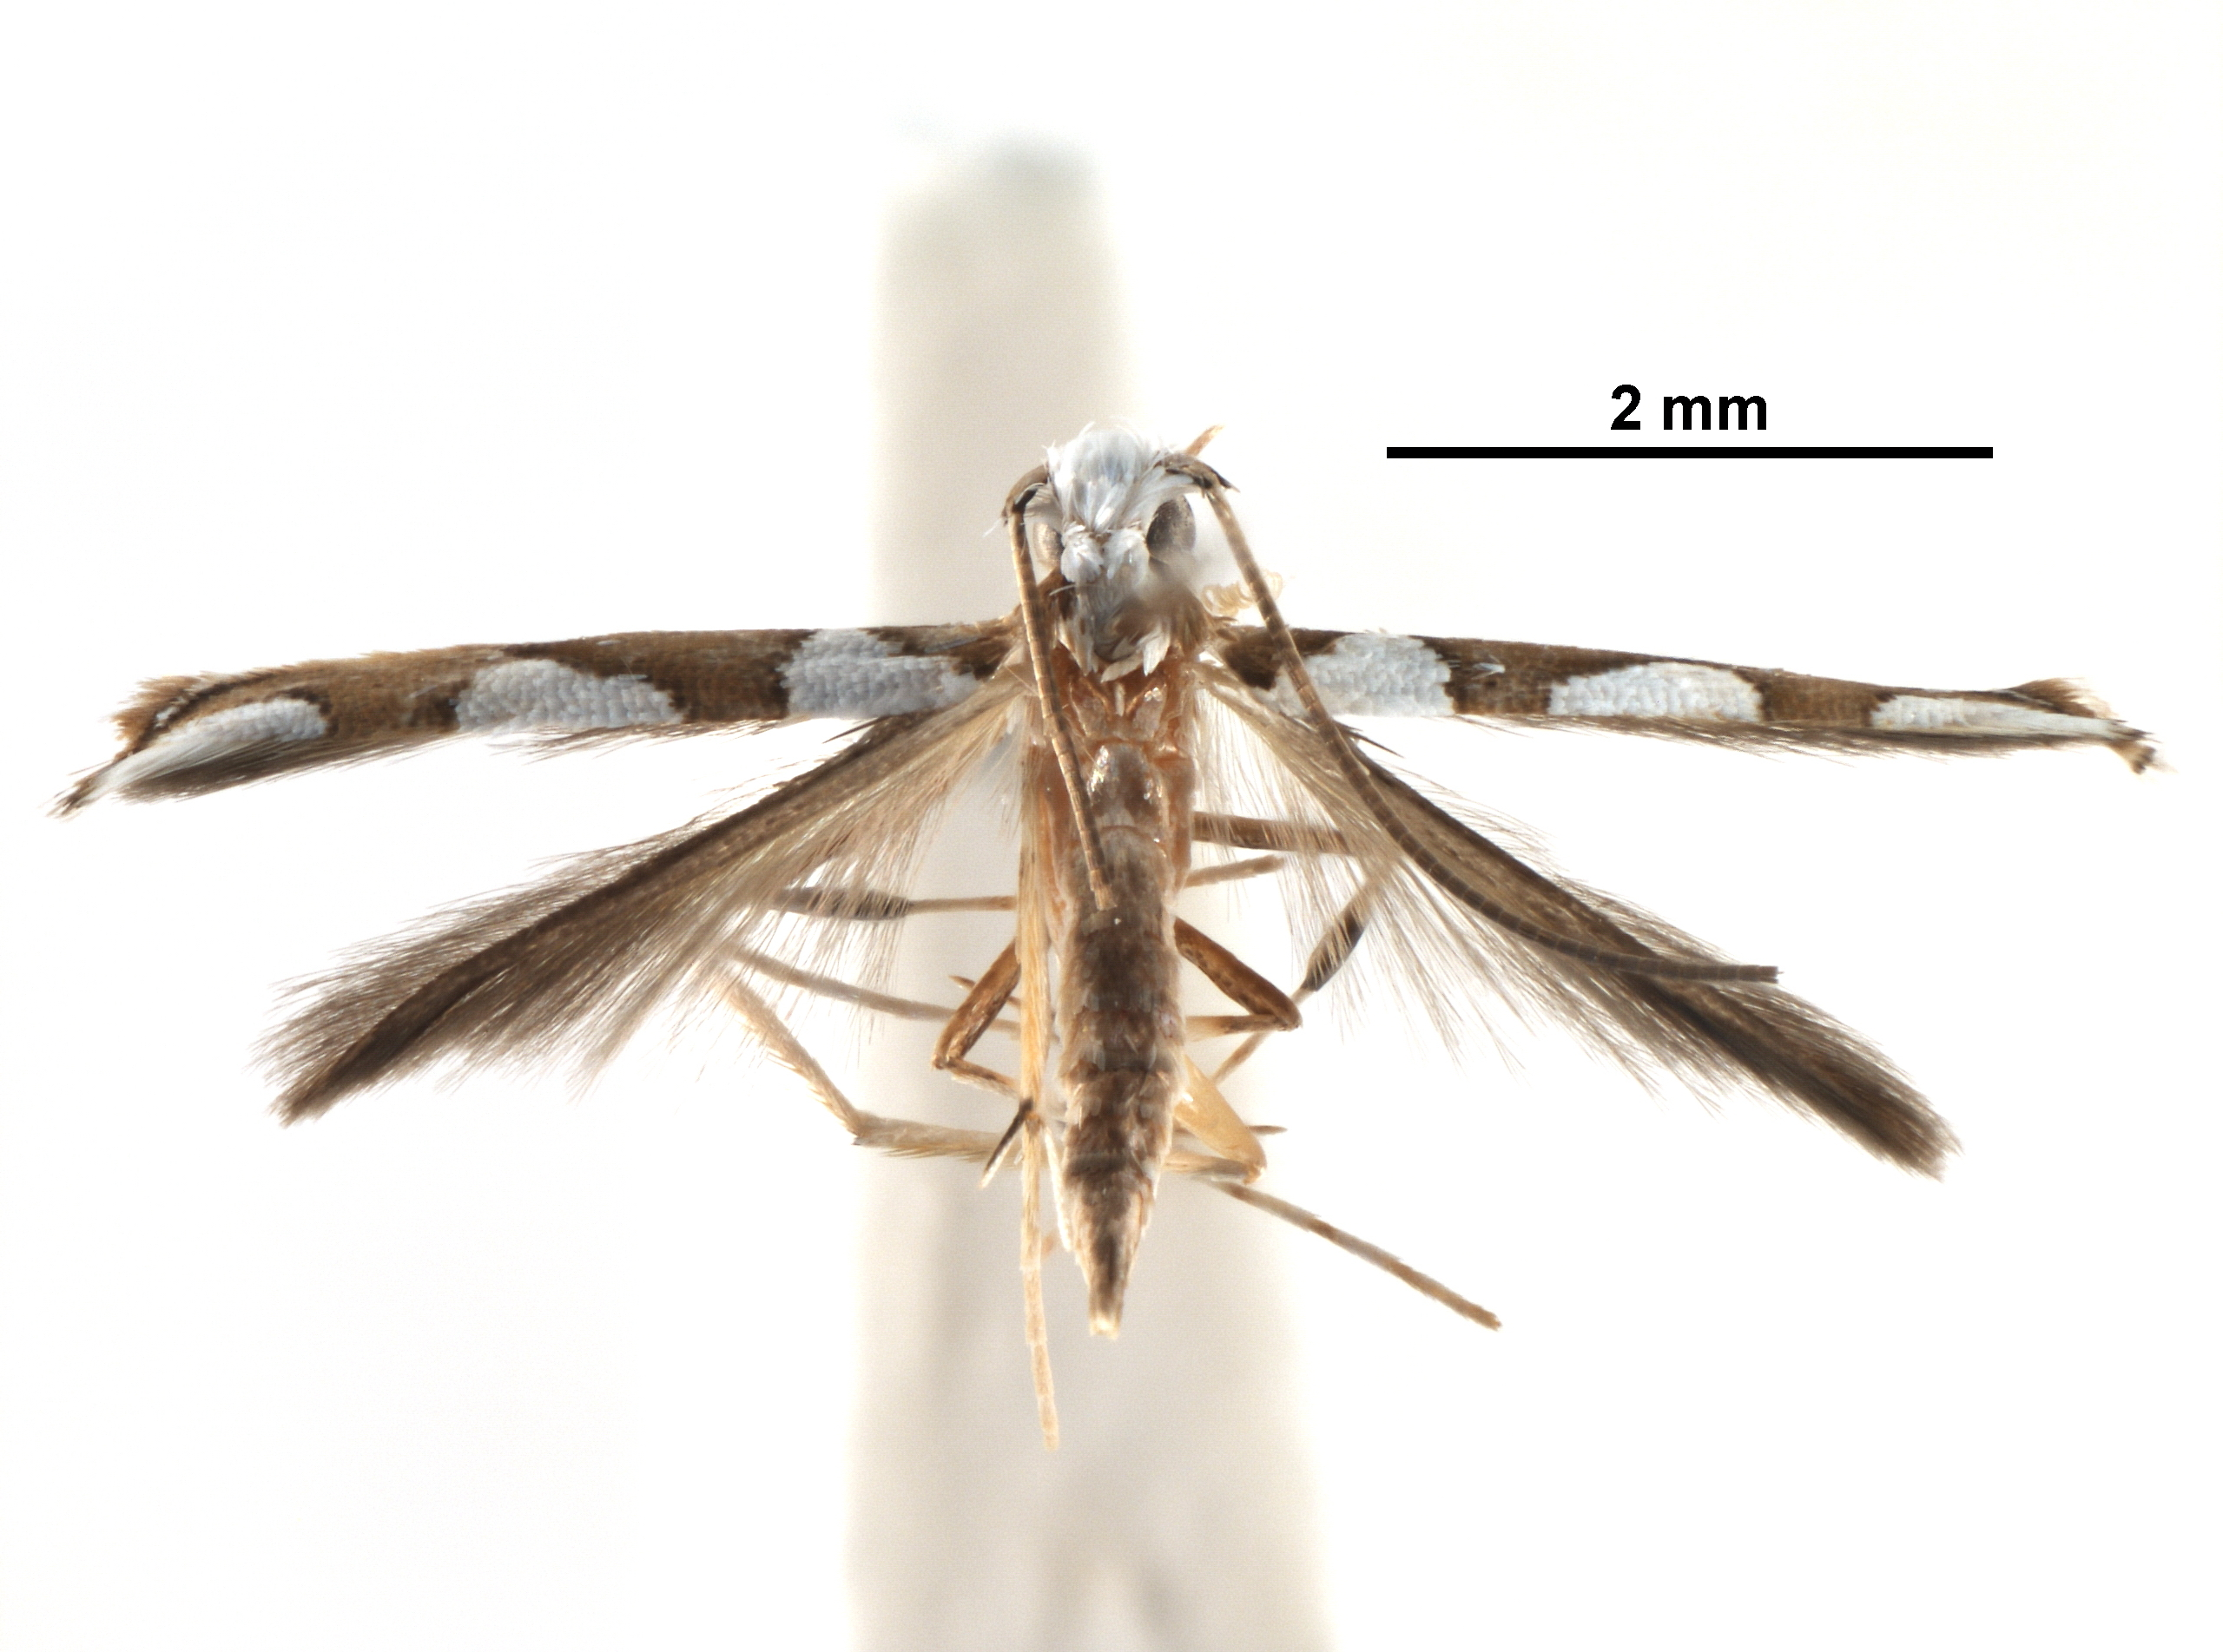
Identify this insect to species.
Dialectica sanctaecrucis
